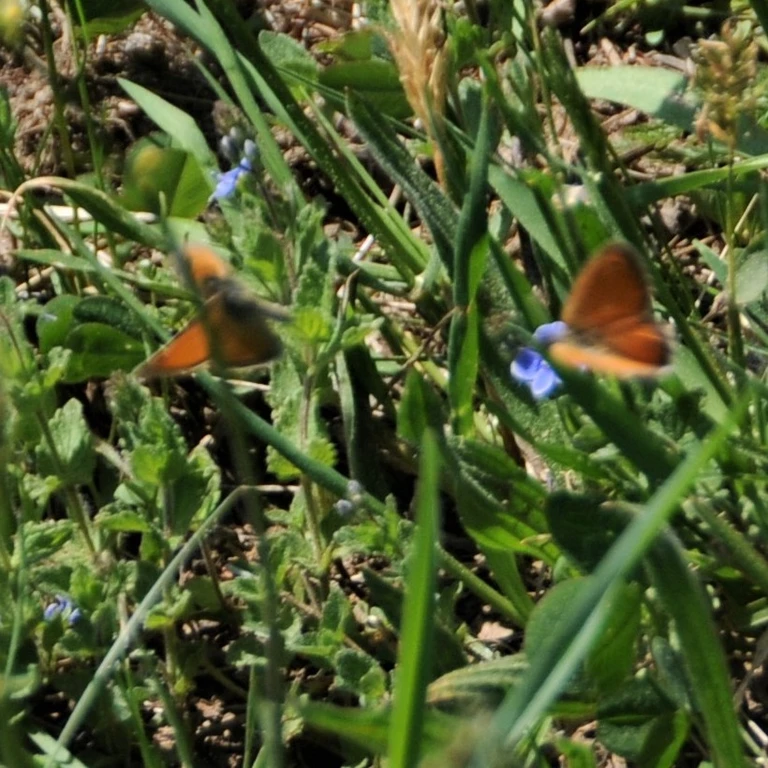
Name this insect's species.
Coenonympha pamphilus
